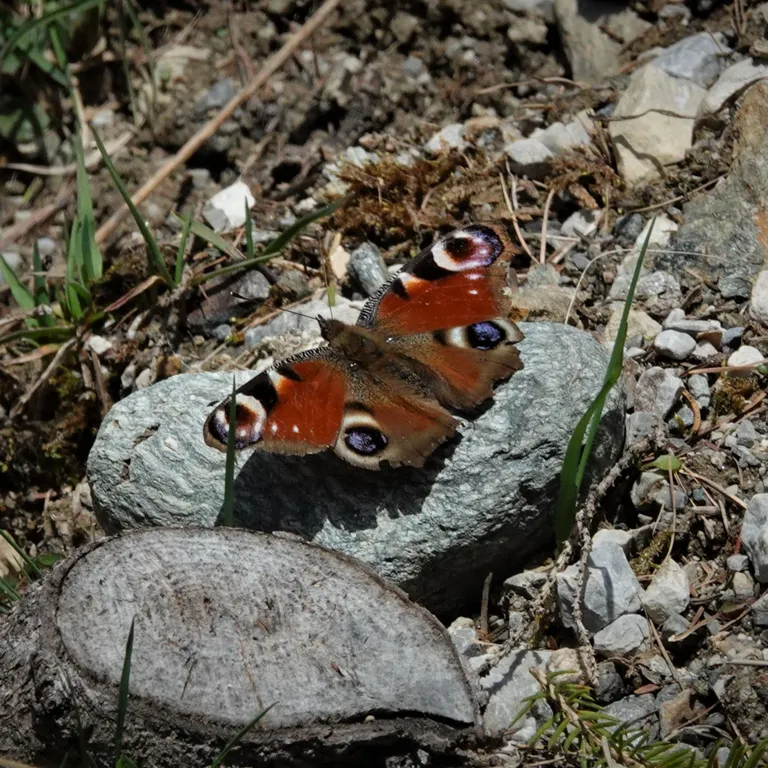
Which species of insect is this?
Aglais io
